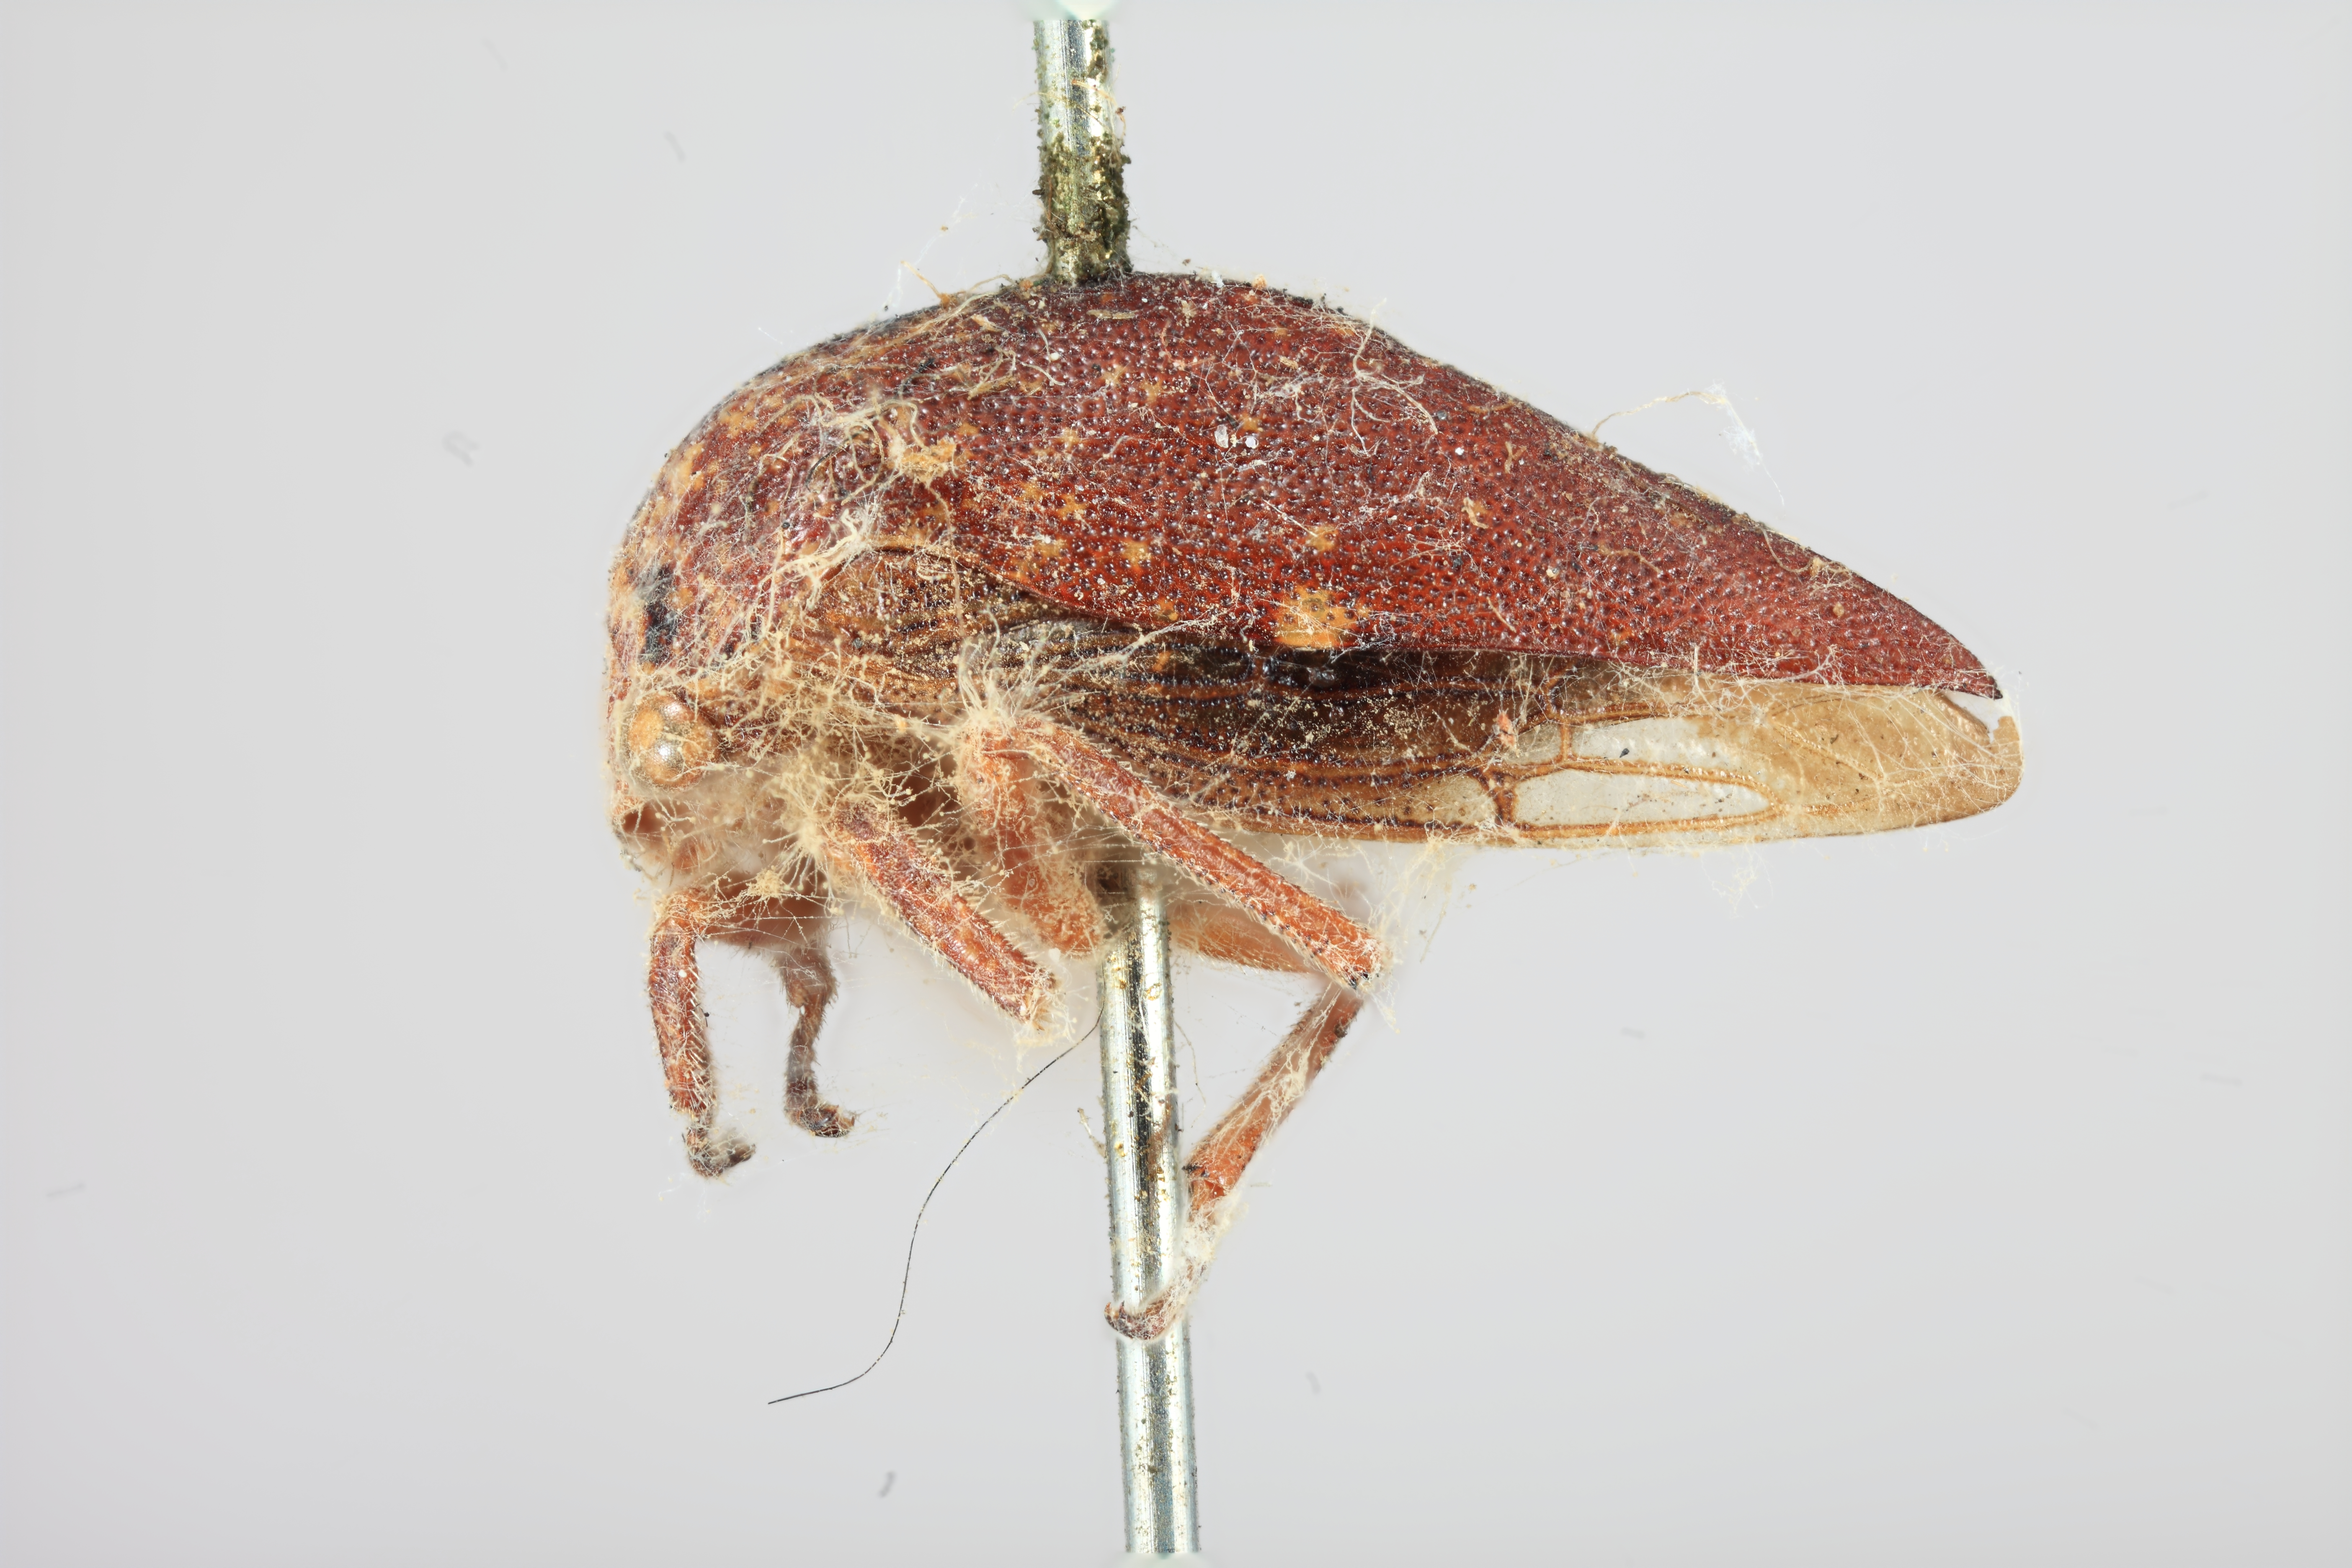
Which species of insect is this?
Carynota muskokensis
